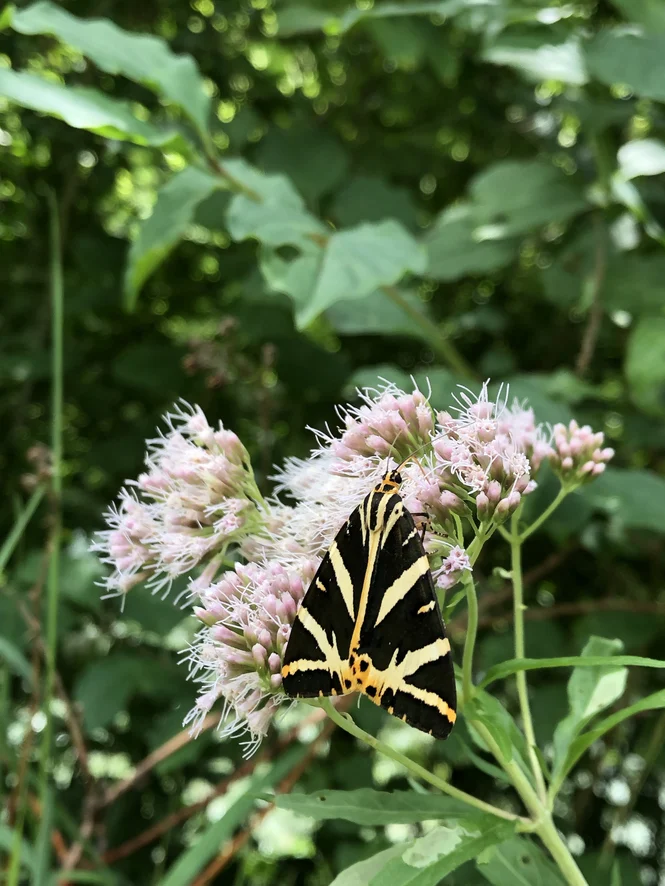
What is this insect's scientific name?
Euplagia quadripunctaria
